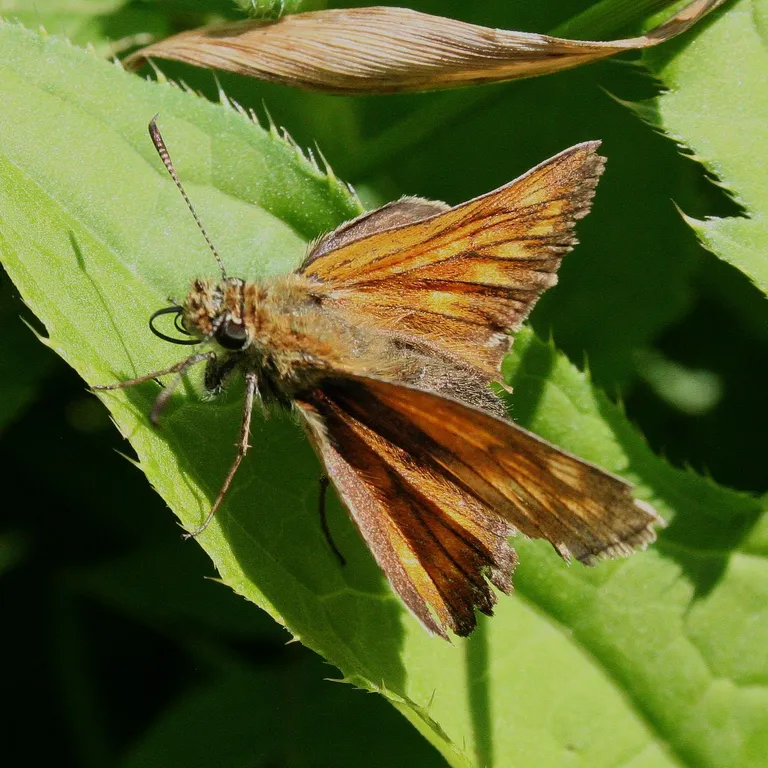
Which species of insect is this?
Ochlodes sylvanus (also Ochlodes venata)
